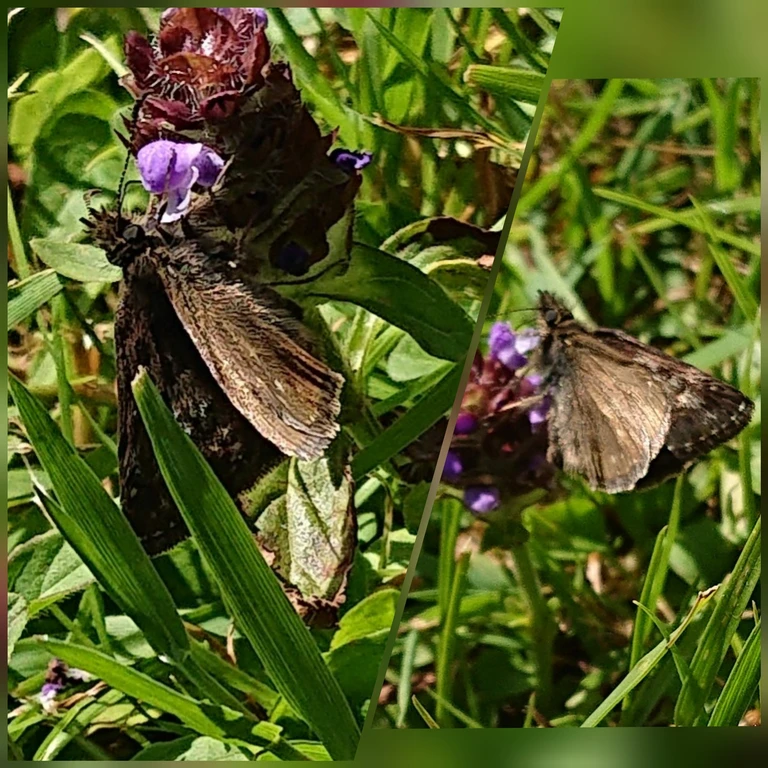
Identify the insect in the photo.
Erynnis tages
